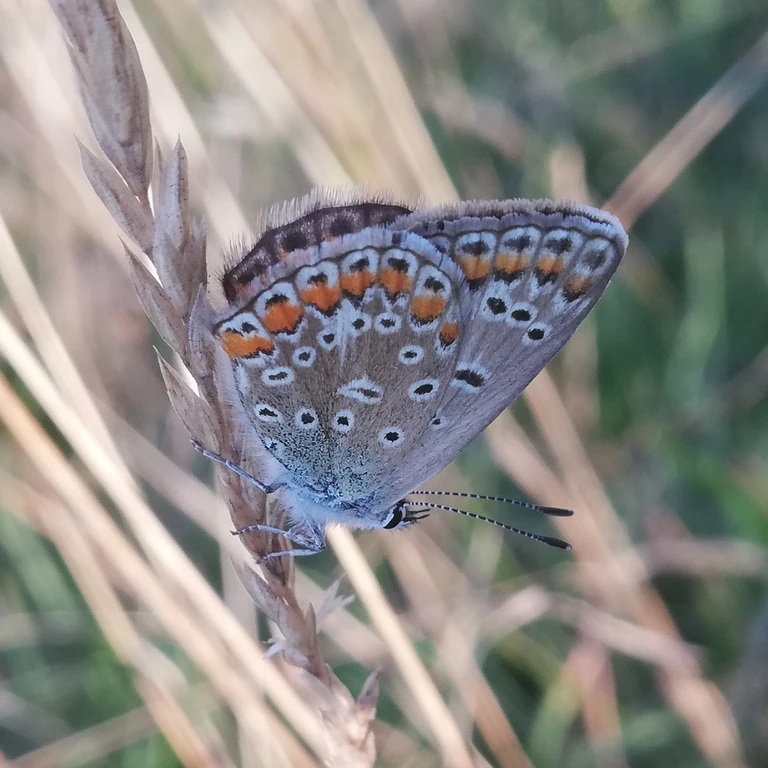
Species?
Polyommatus icarus
